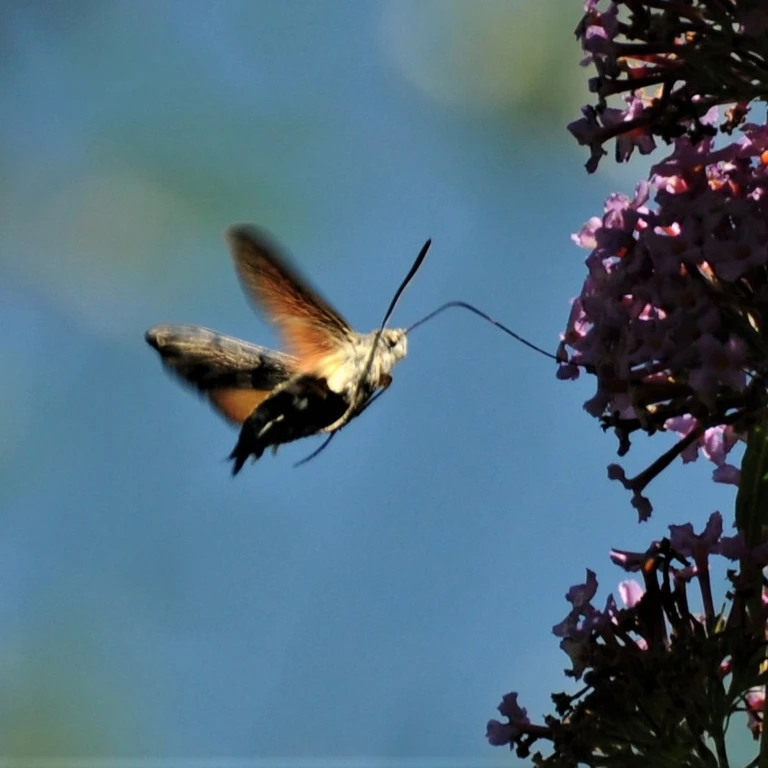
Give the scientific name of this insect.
Macroglossum stellatarum
